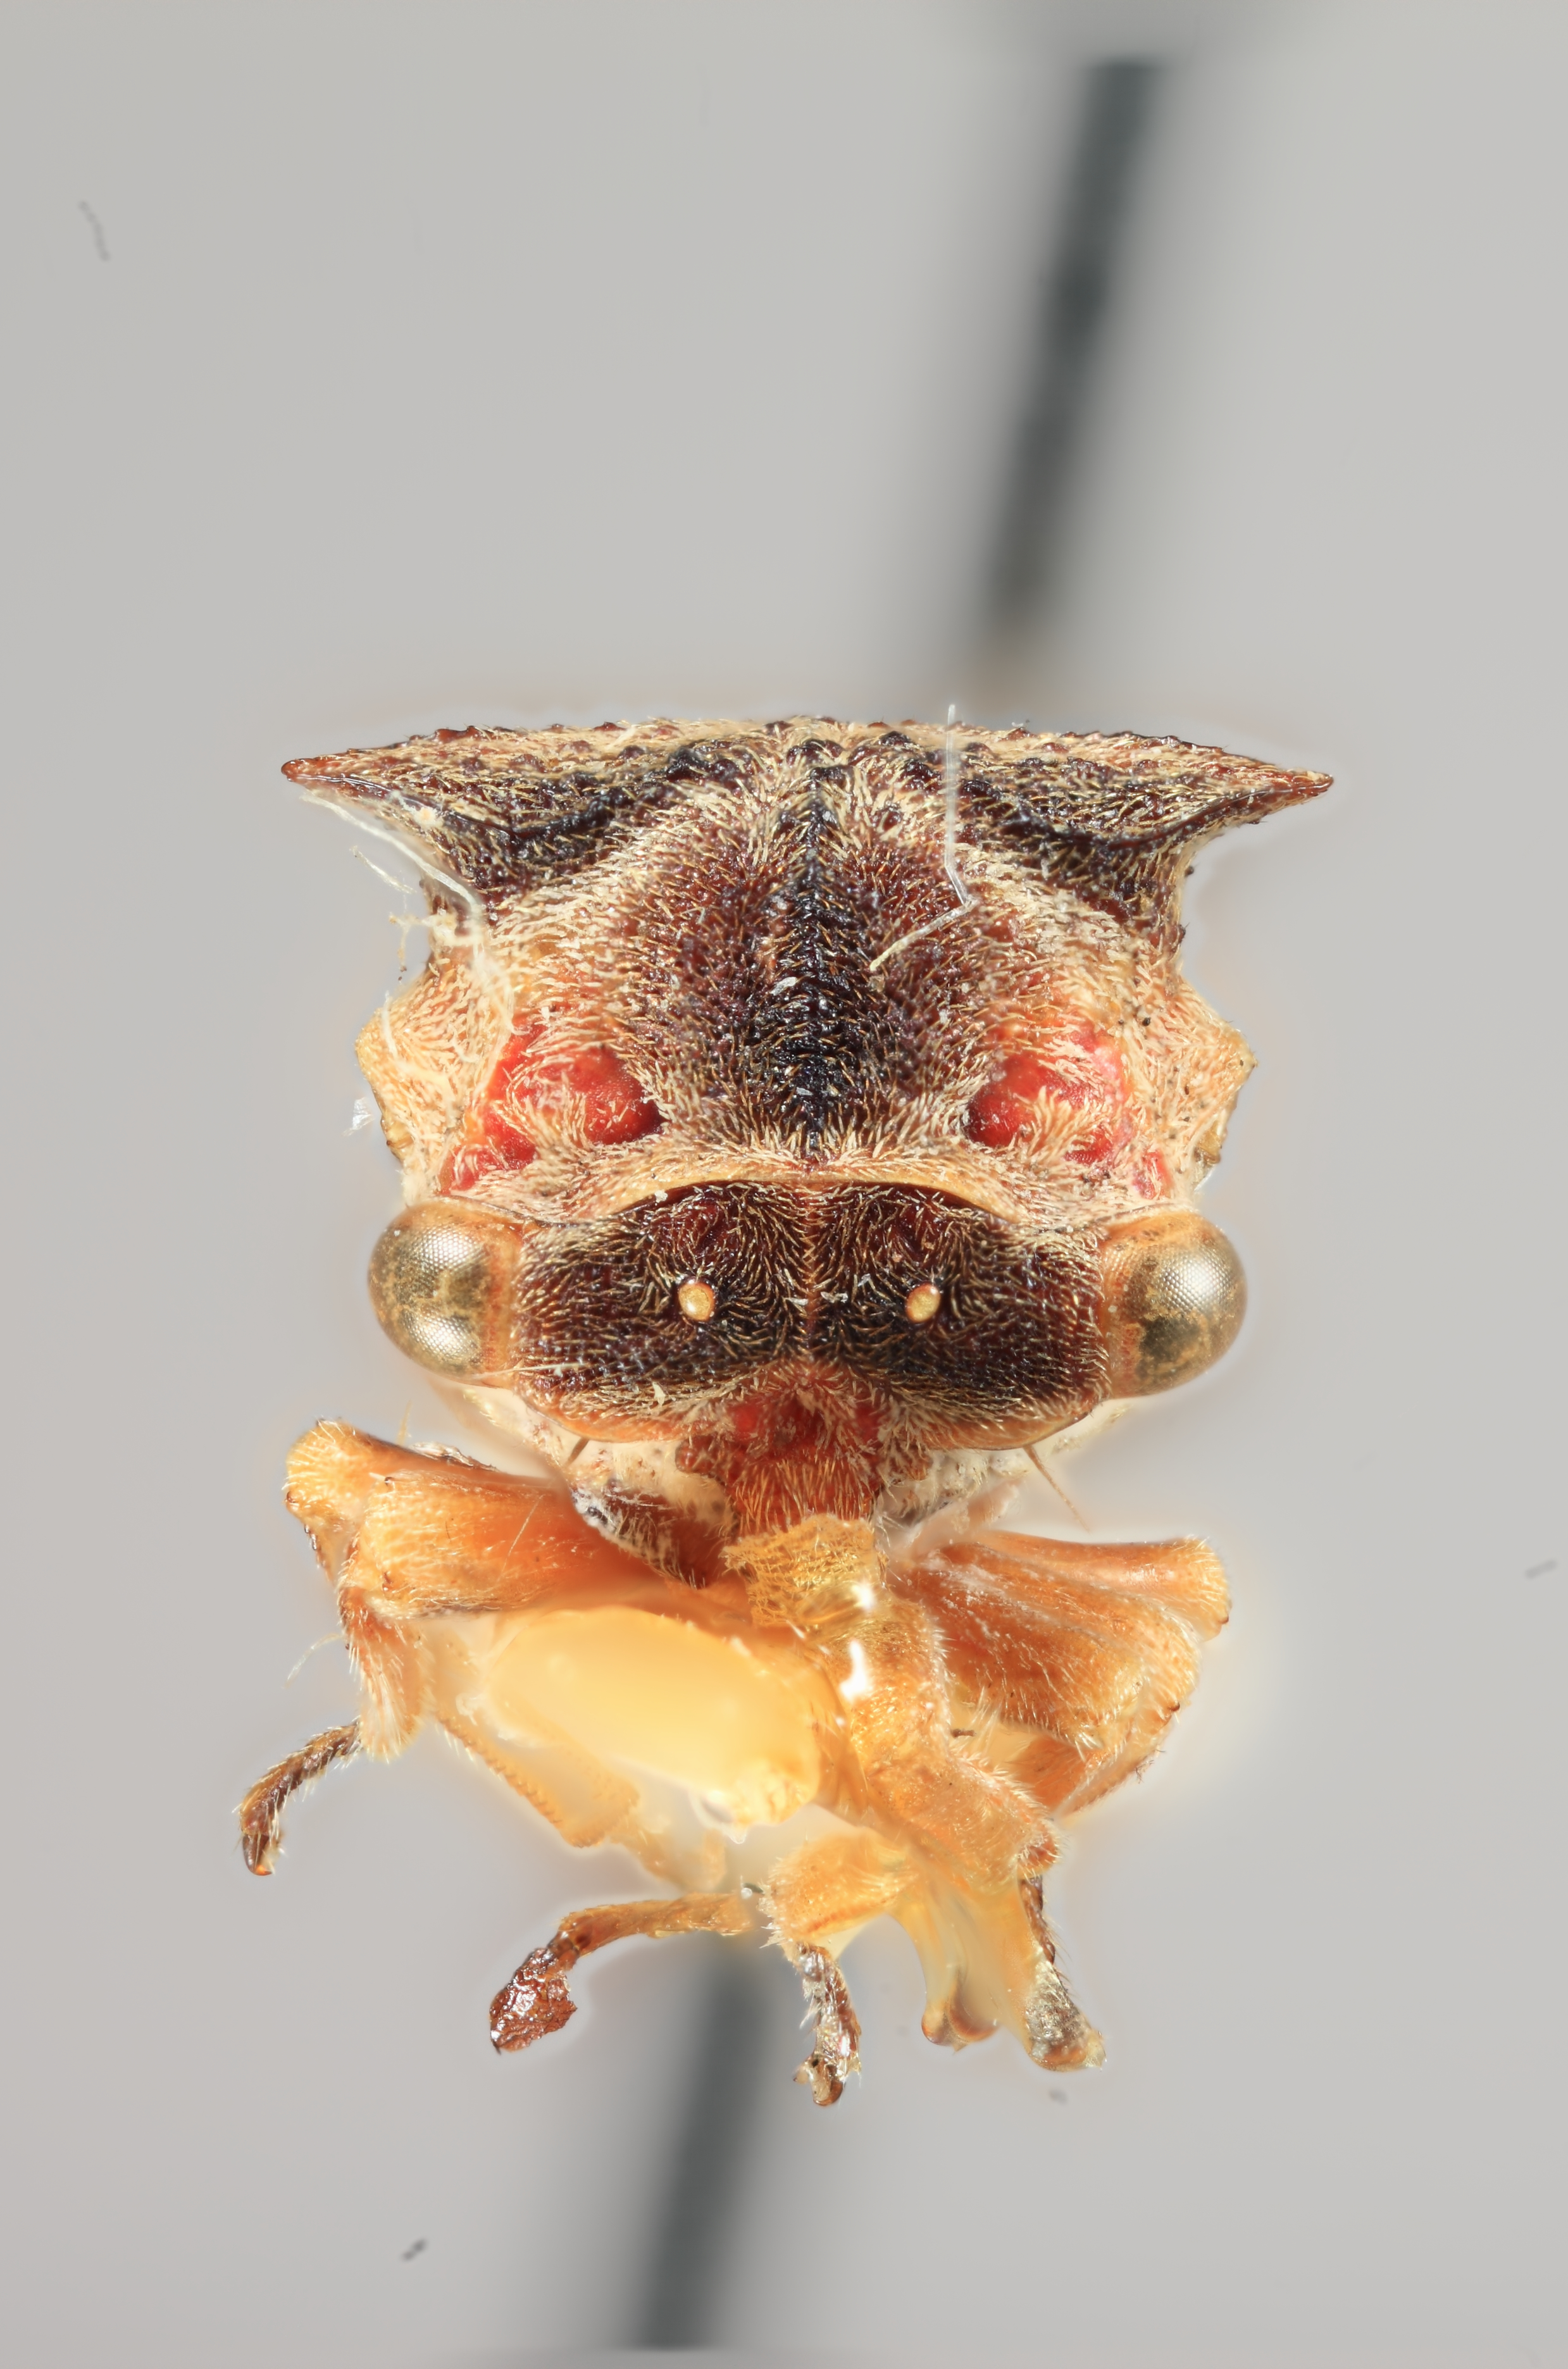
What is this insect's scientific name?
Xiphistes maculipennis
